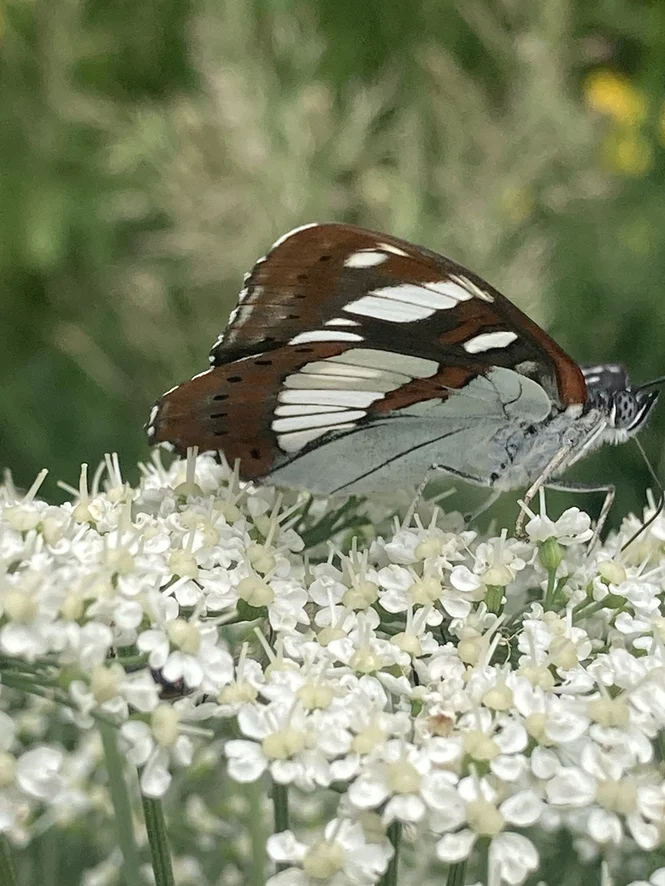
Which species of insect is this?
Limenitis reducta
